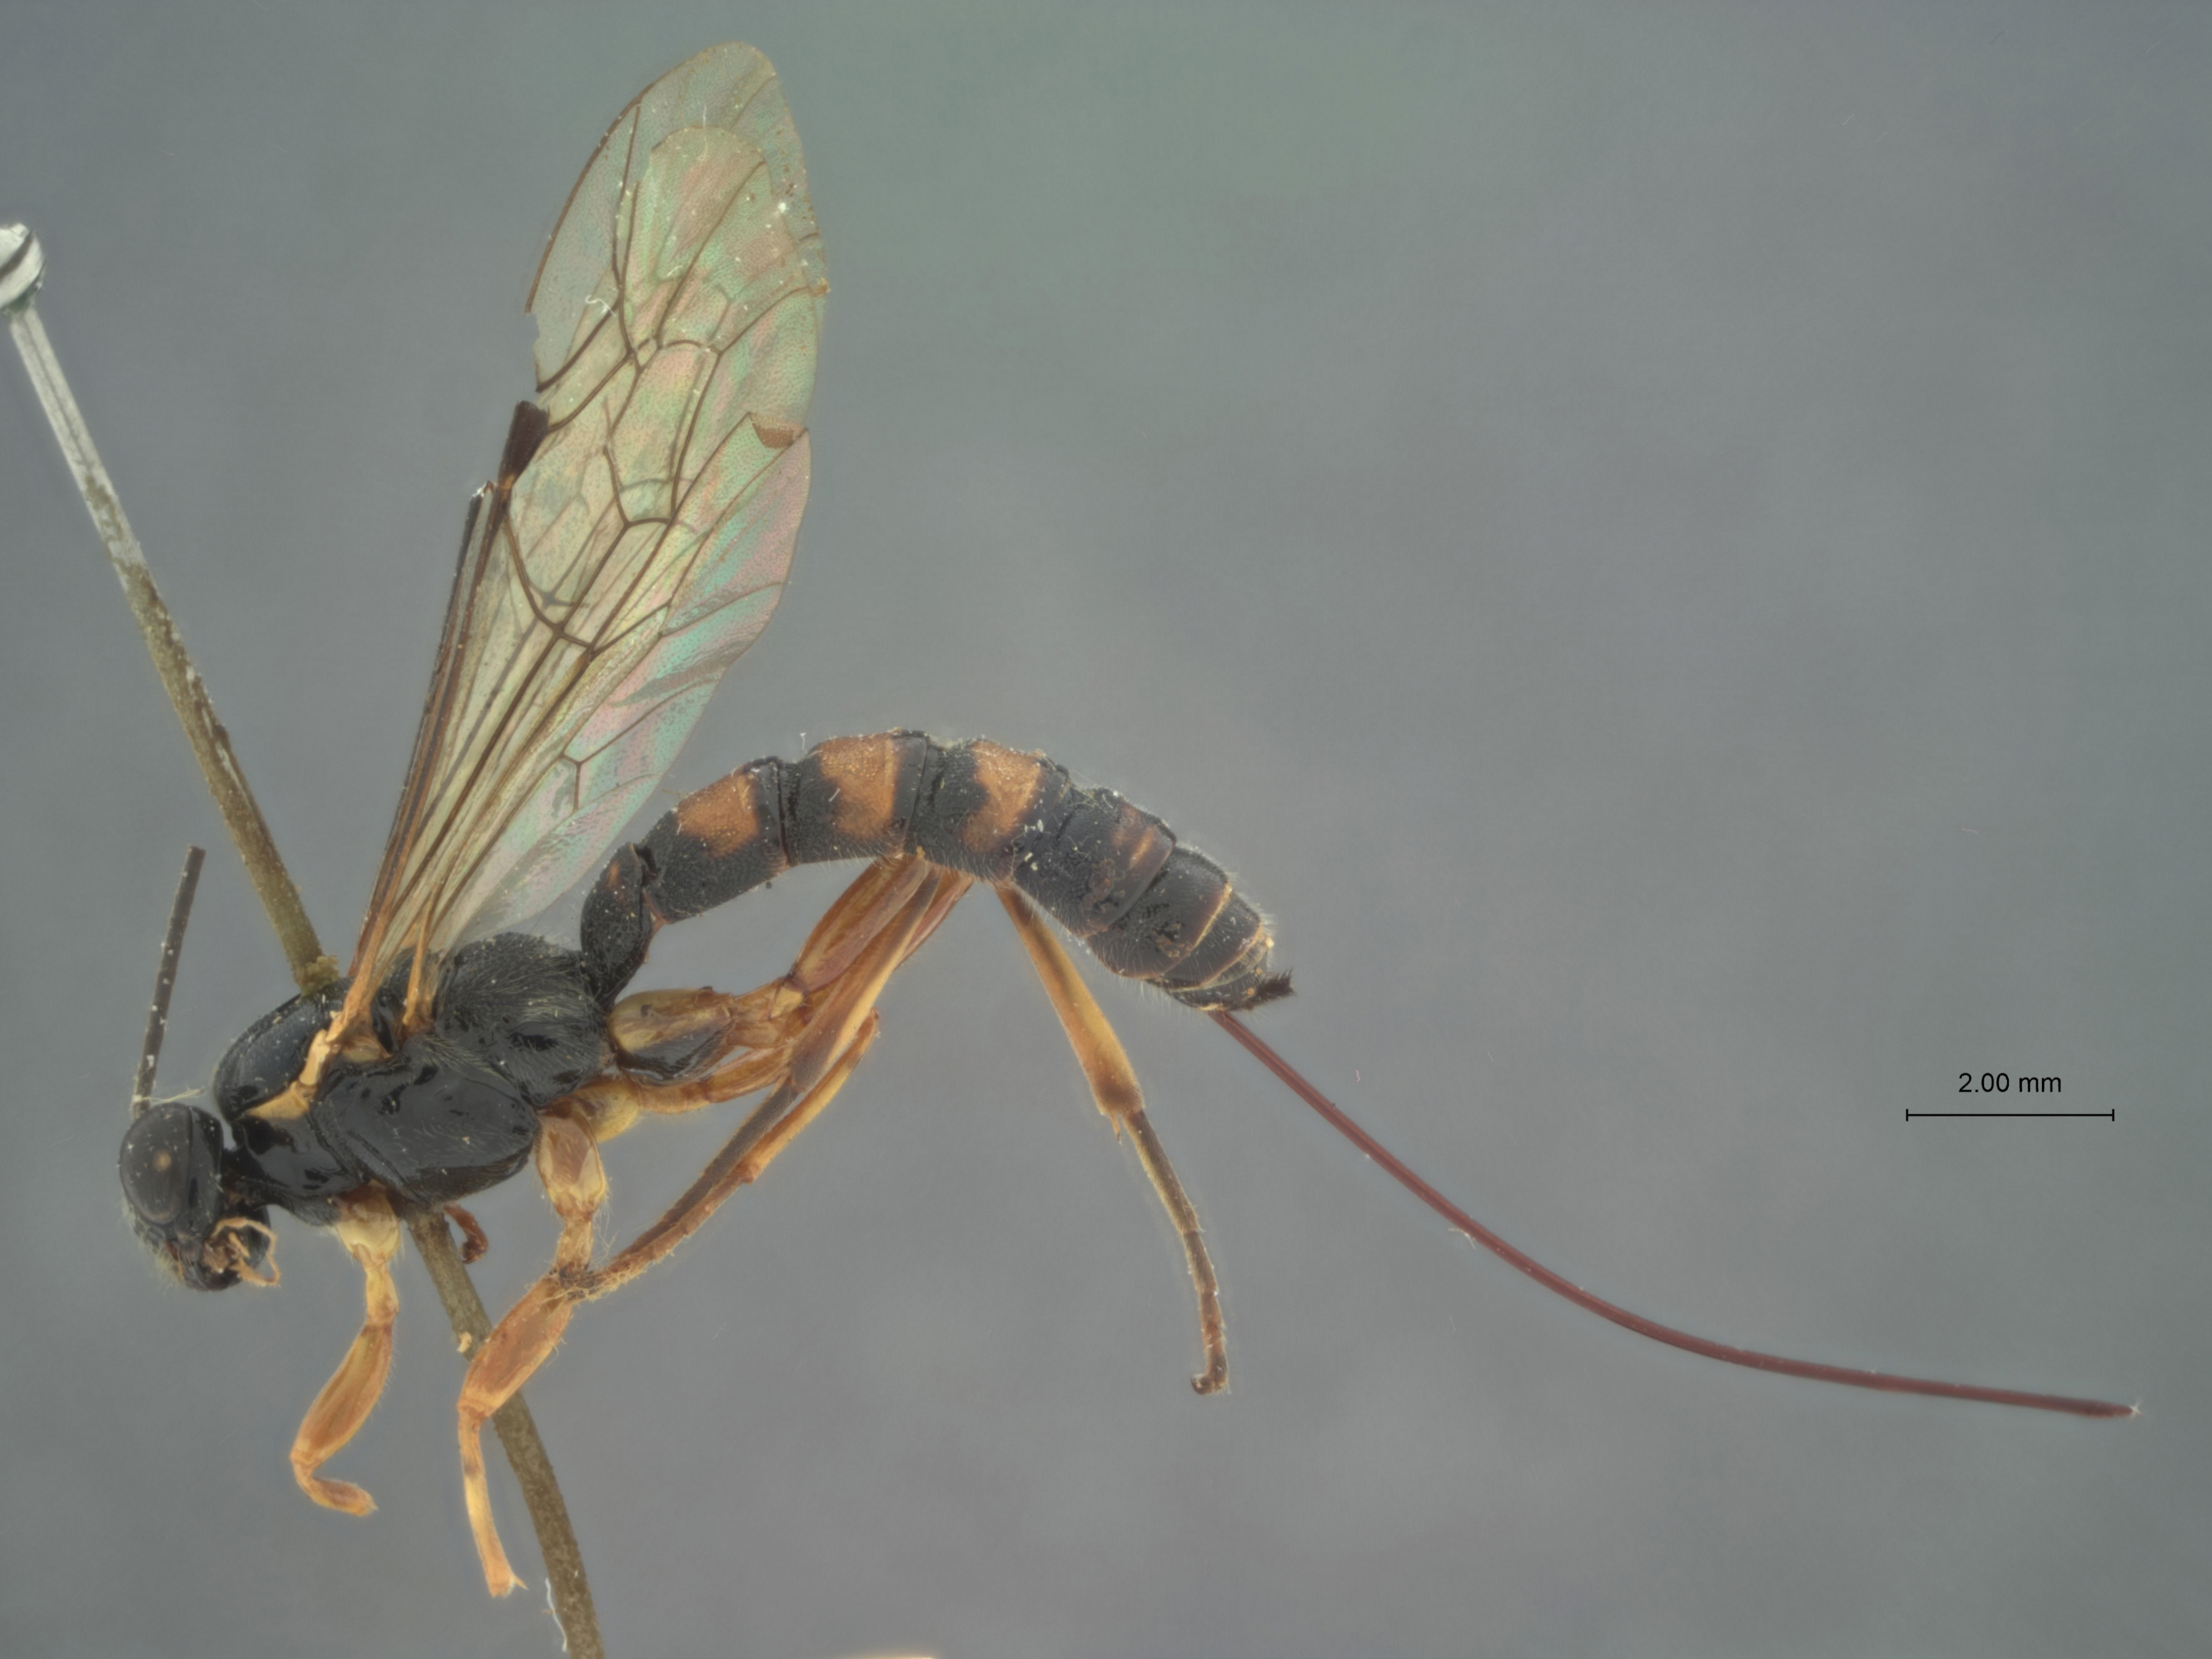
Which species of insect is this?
Flavopimpla balteata
